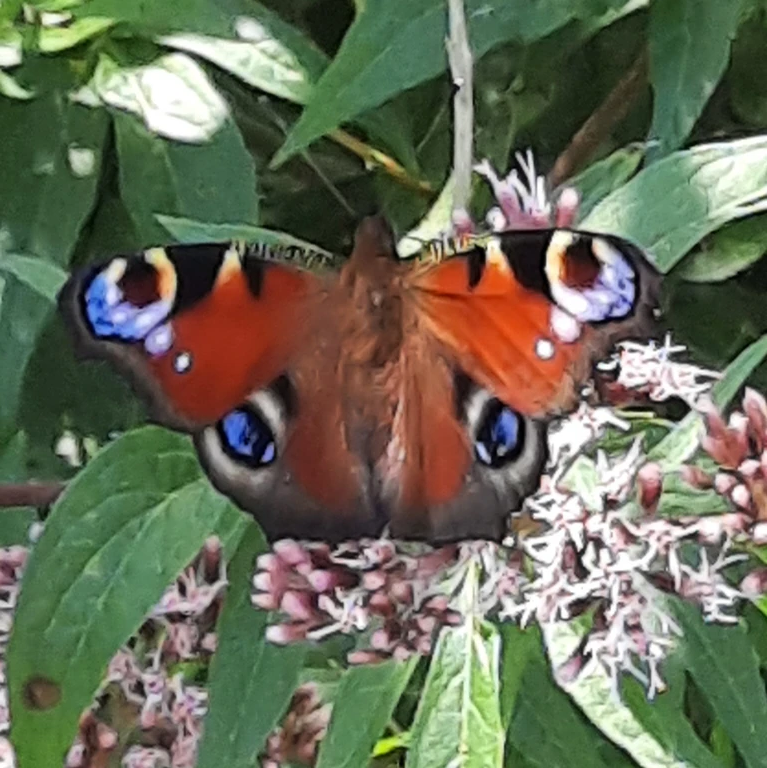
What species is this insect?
Aglais io
